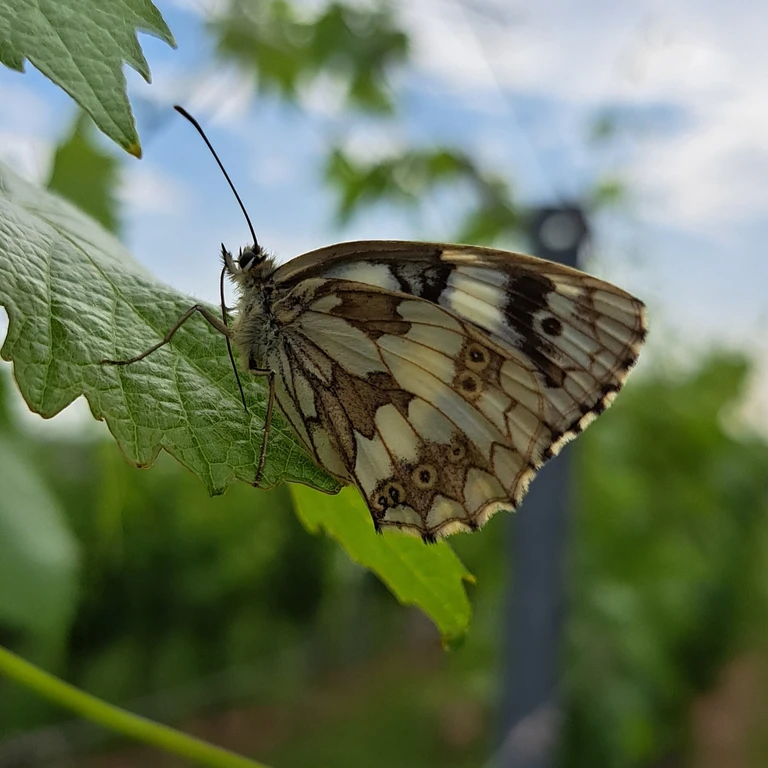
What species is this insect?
Melanargia galathea
